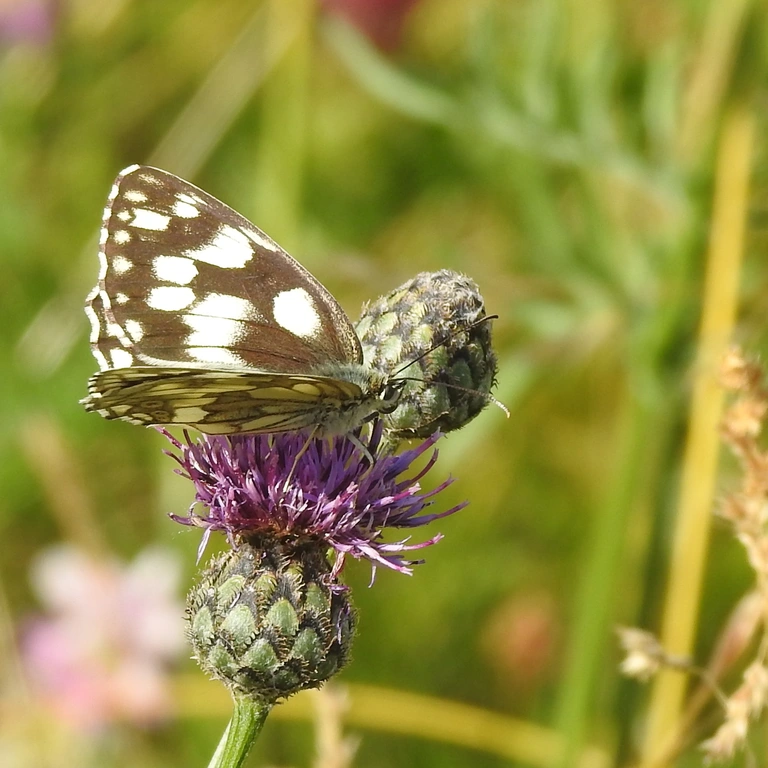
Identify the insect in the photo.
Melanargia galathea
